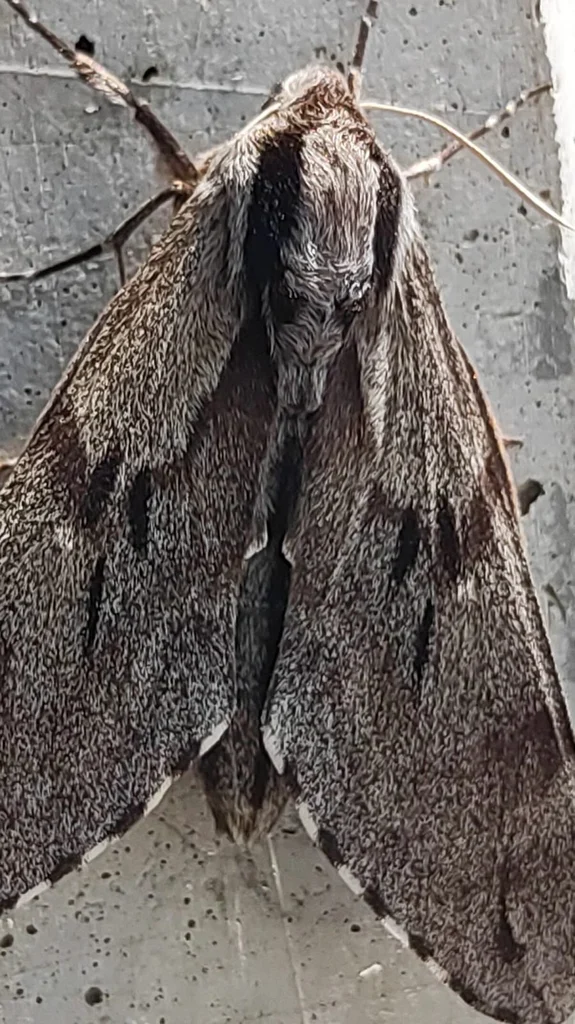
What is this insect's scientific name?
Sphinx pinastri
